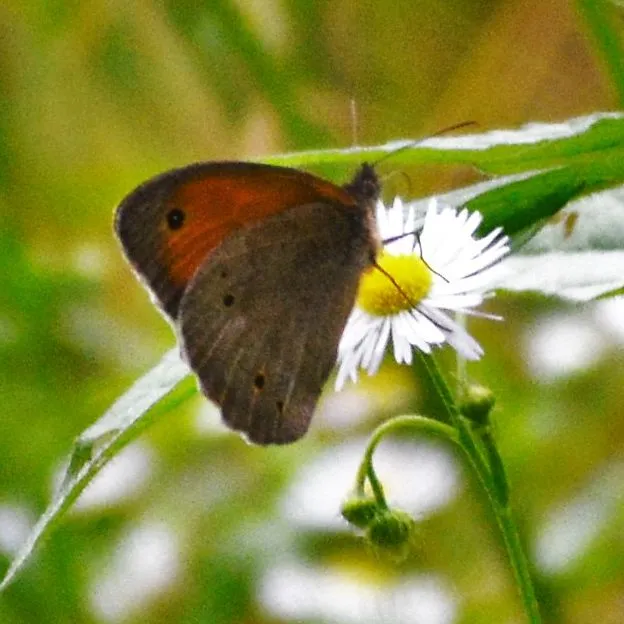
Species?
Maniola jurtina
